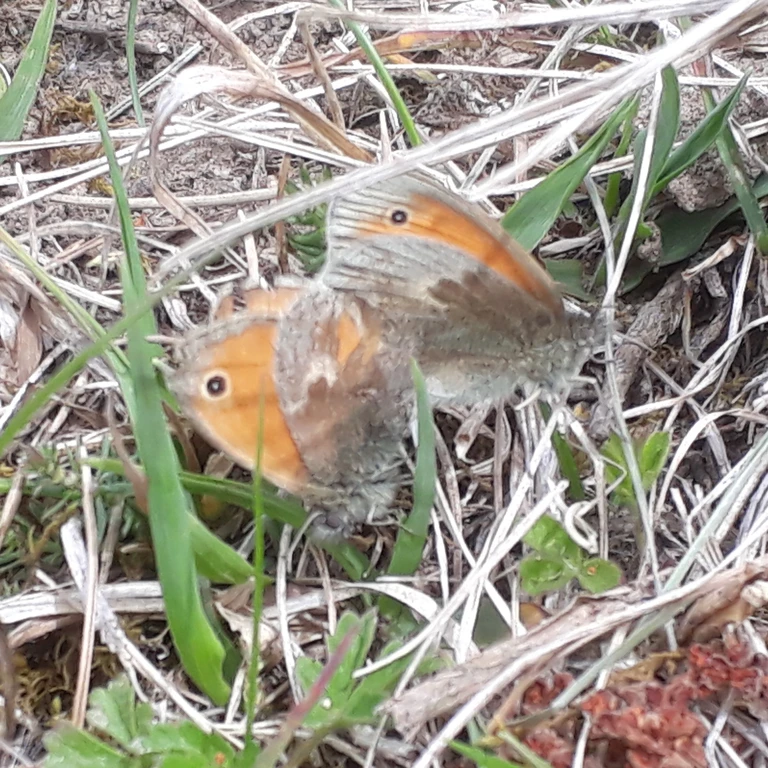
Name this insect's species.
Coenonympha pamphilus
